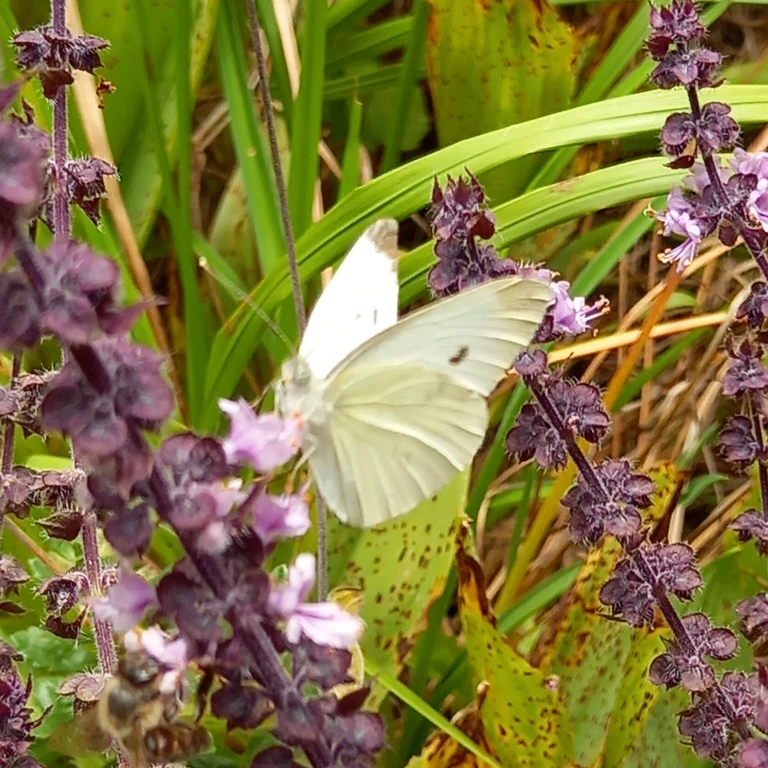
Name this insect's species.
Pieris rapae
